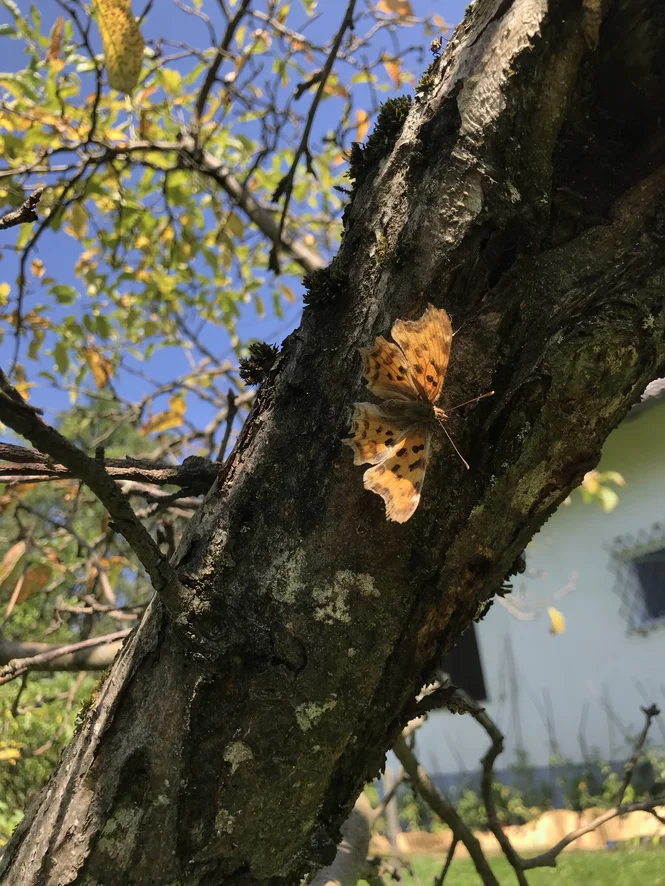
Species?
Polygonia c-album
